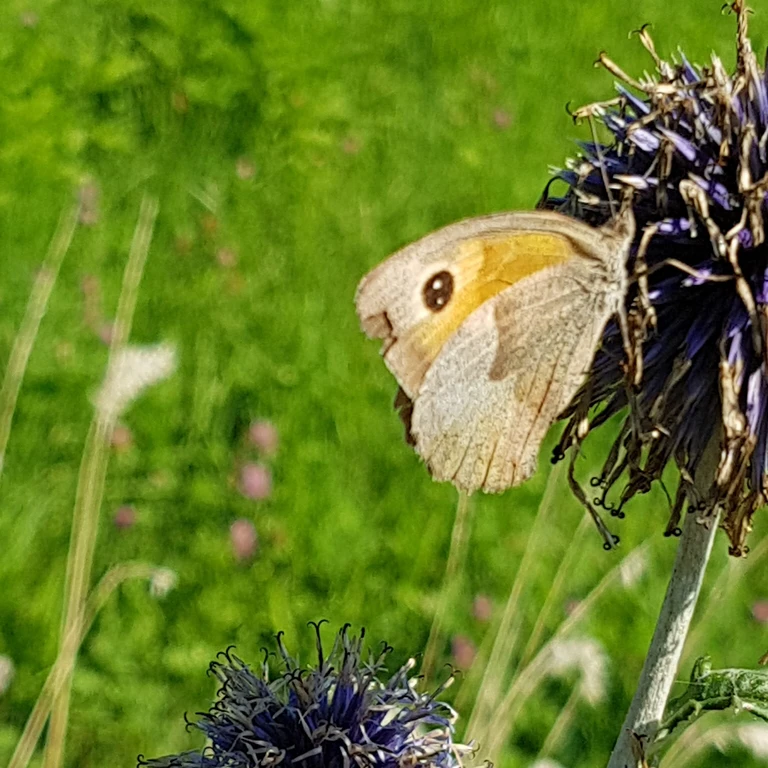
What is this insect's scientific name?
Maniola jurtina
